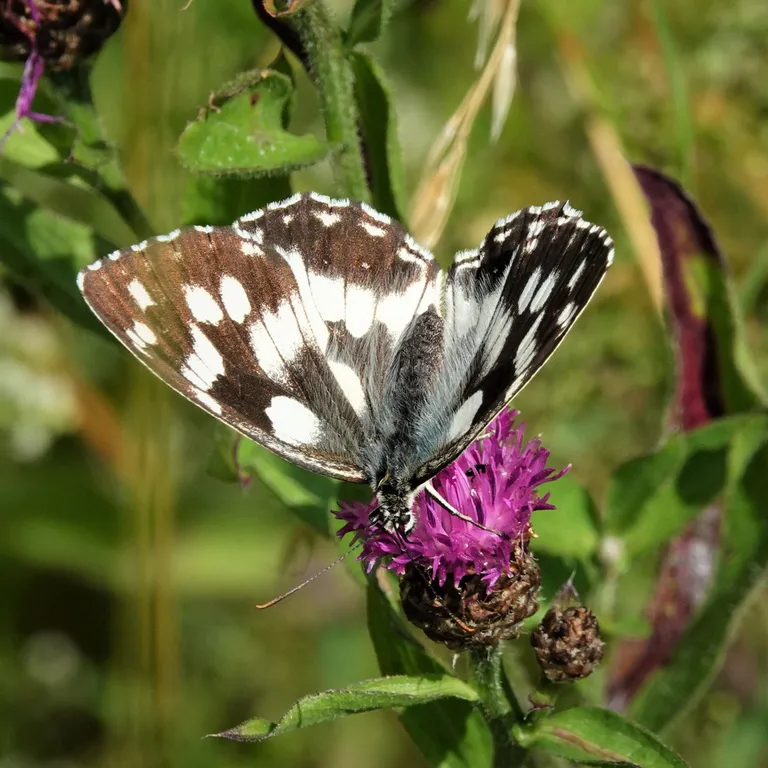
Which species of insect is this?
Melanargia galathea
